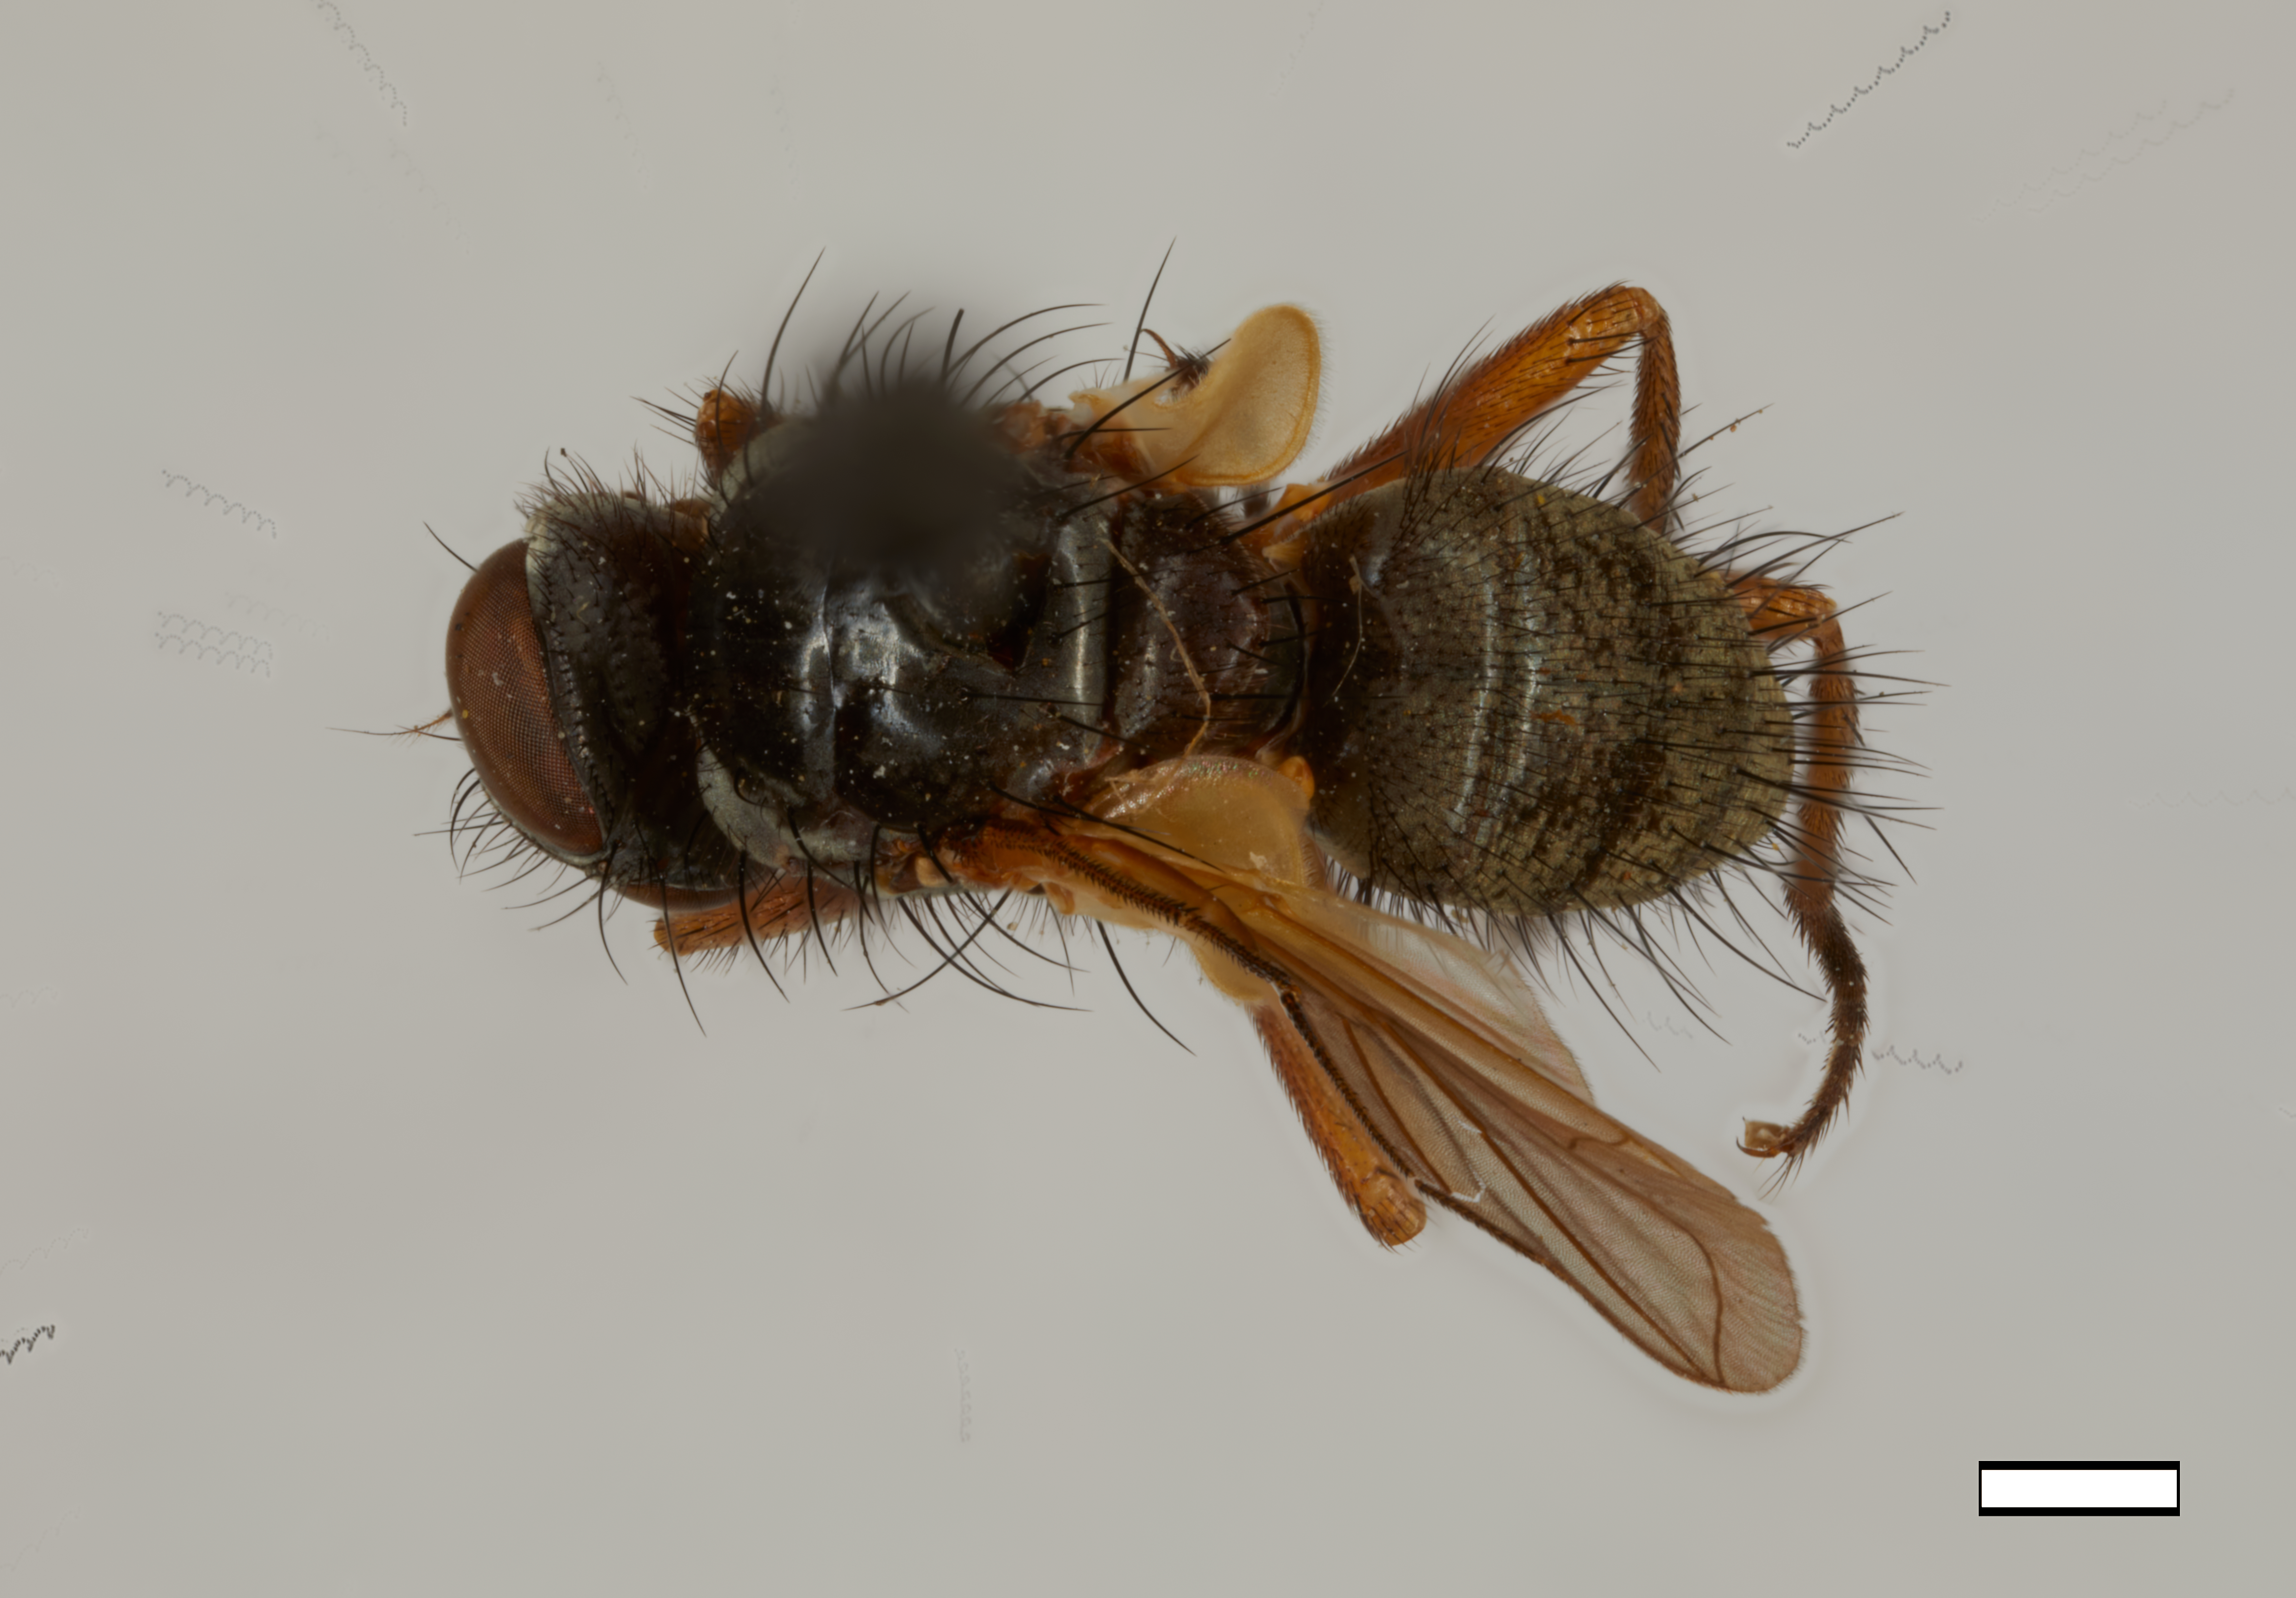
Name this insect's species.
Opsodexia abdominalis
